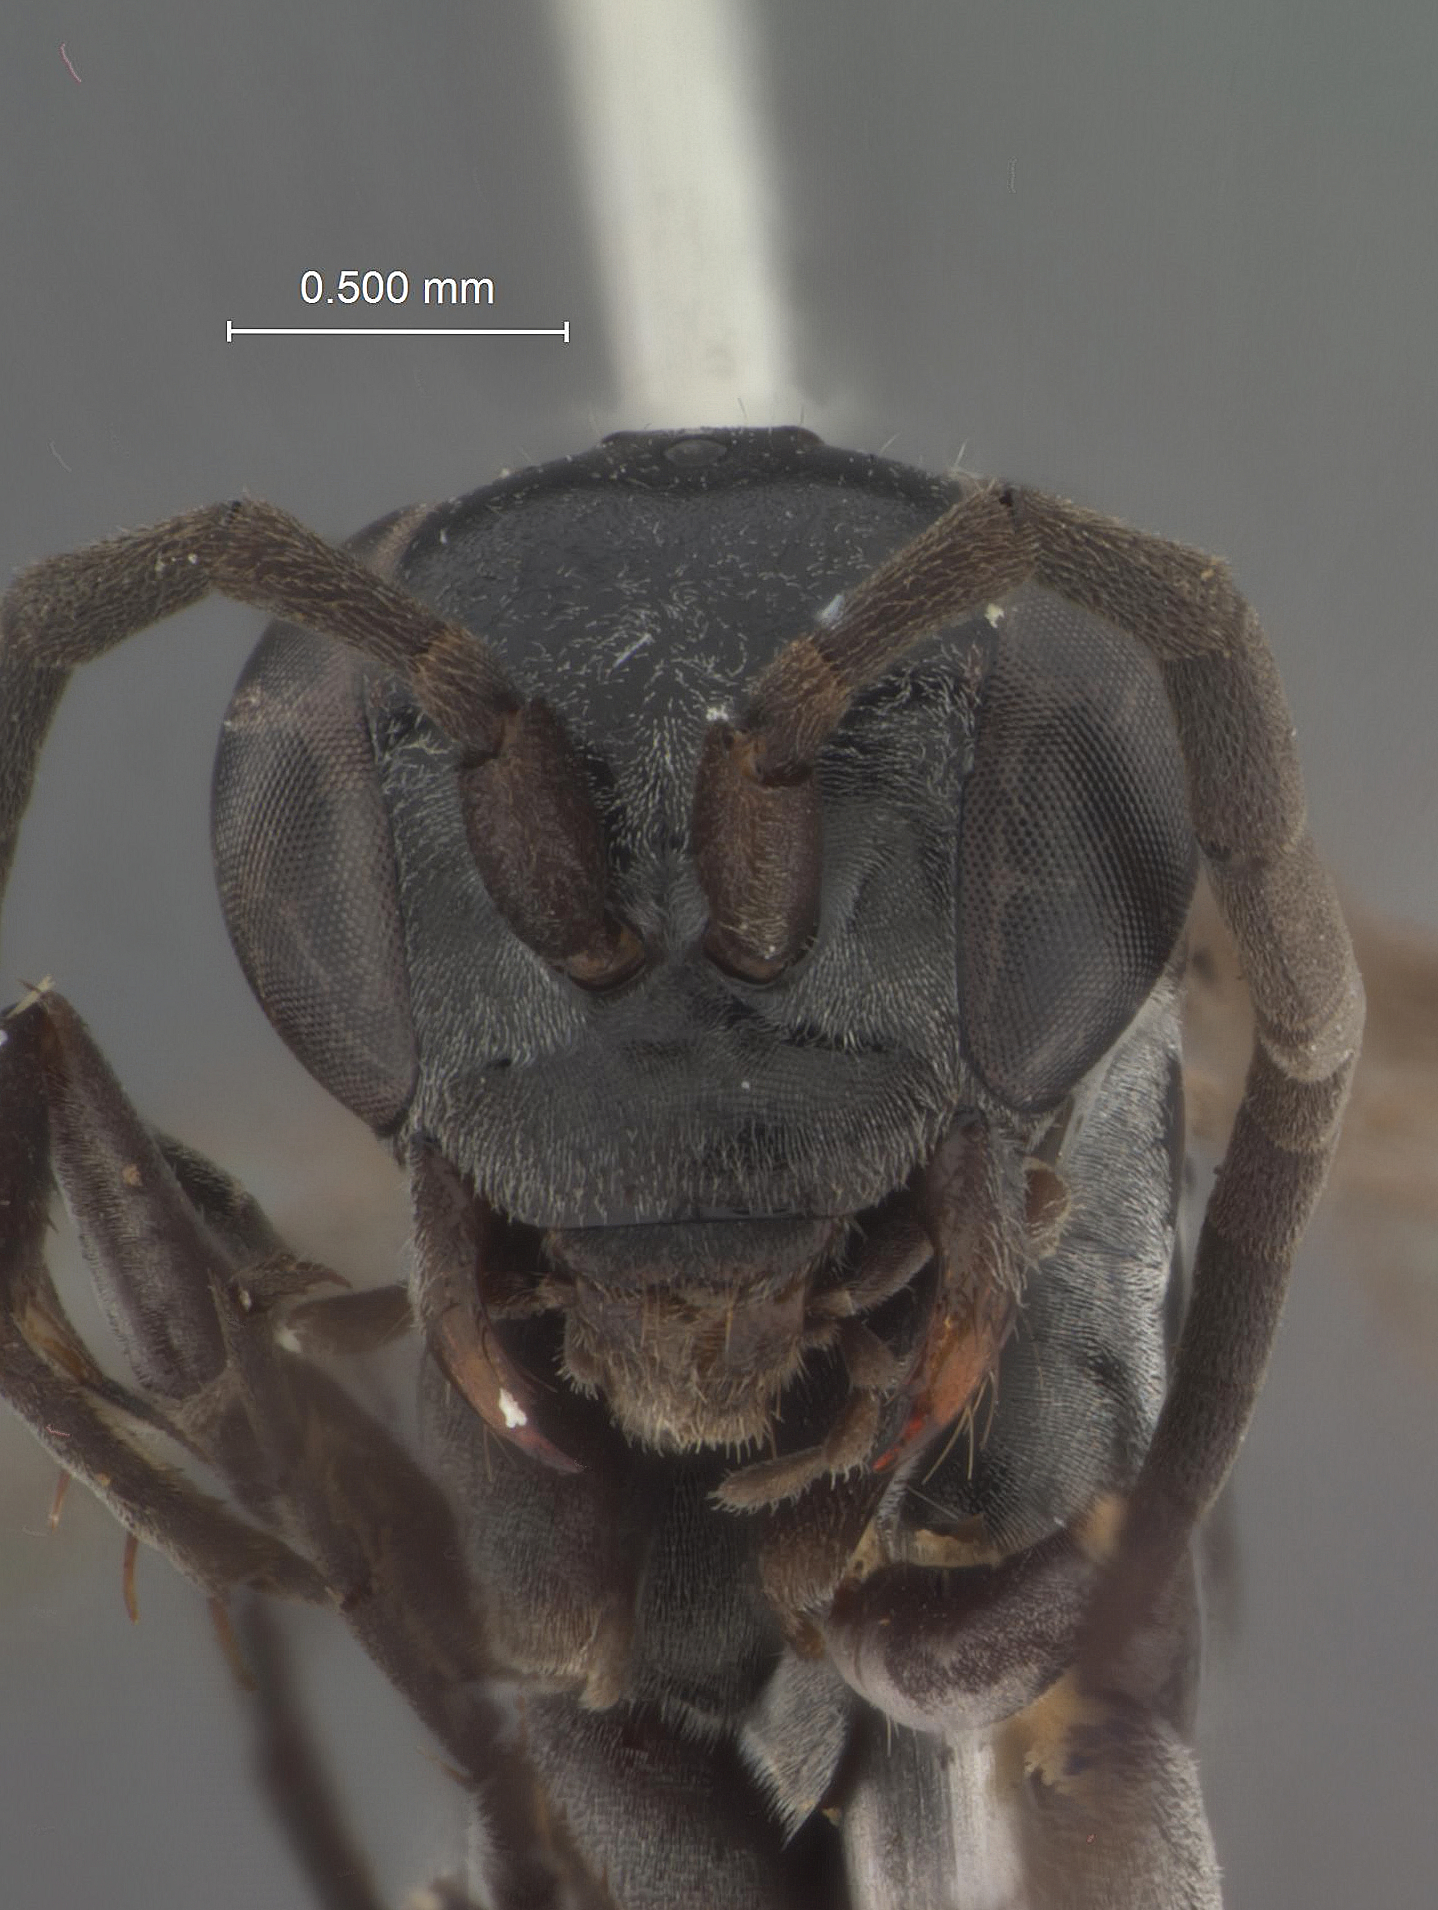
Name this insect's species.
Evagetes taiwanus
